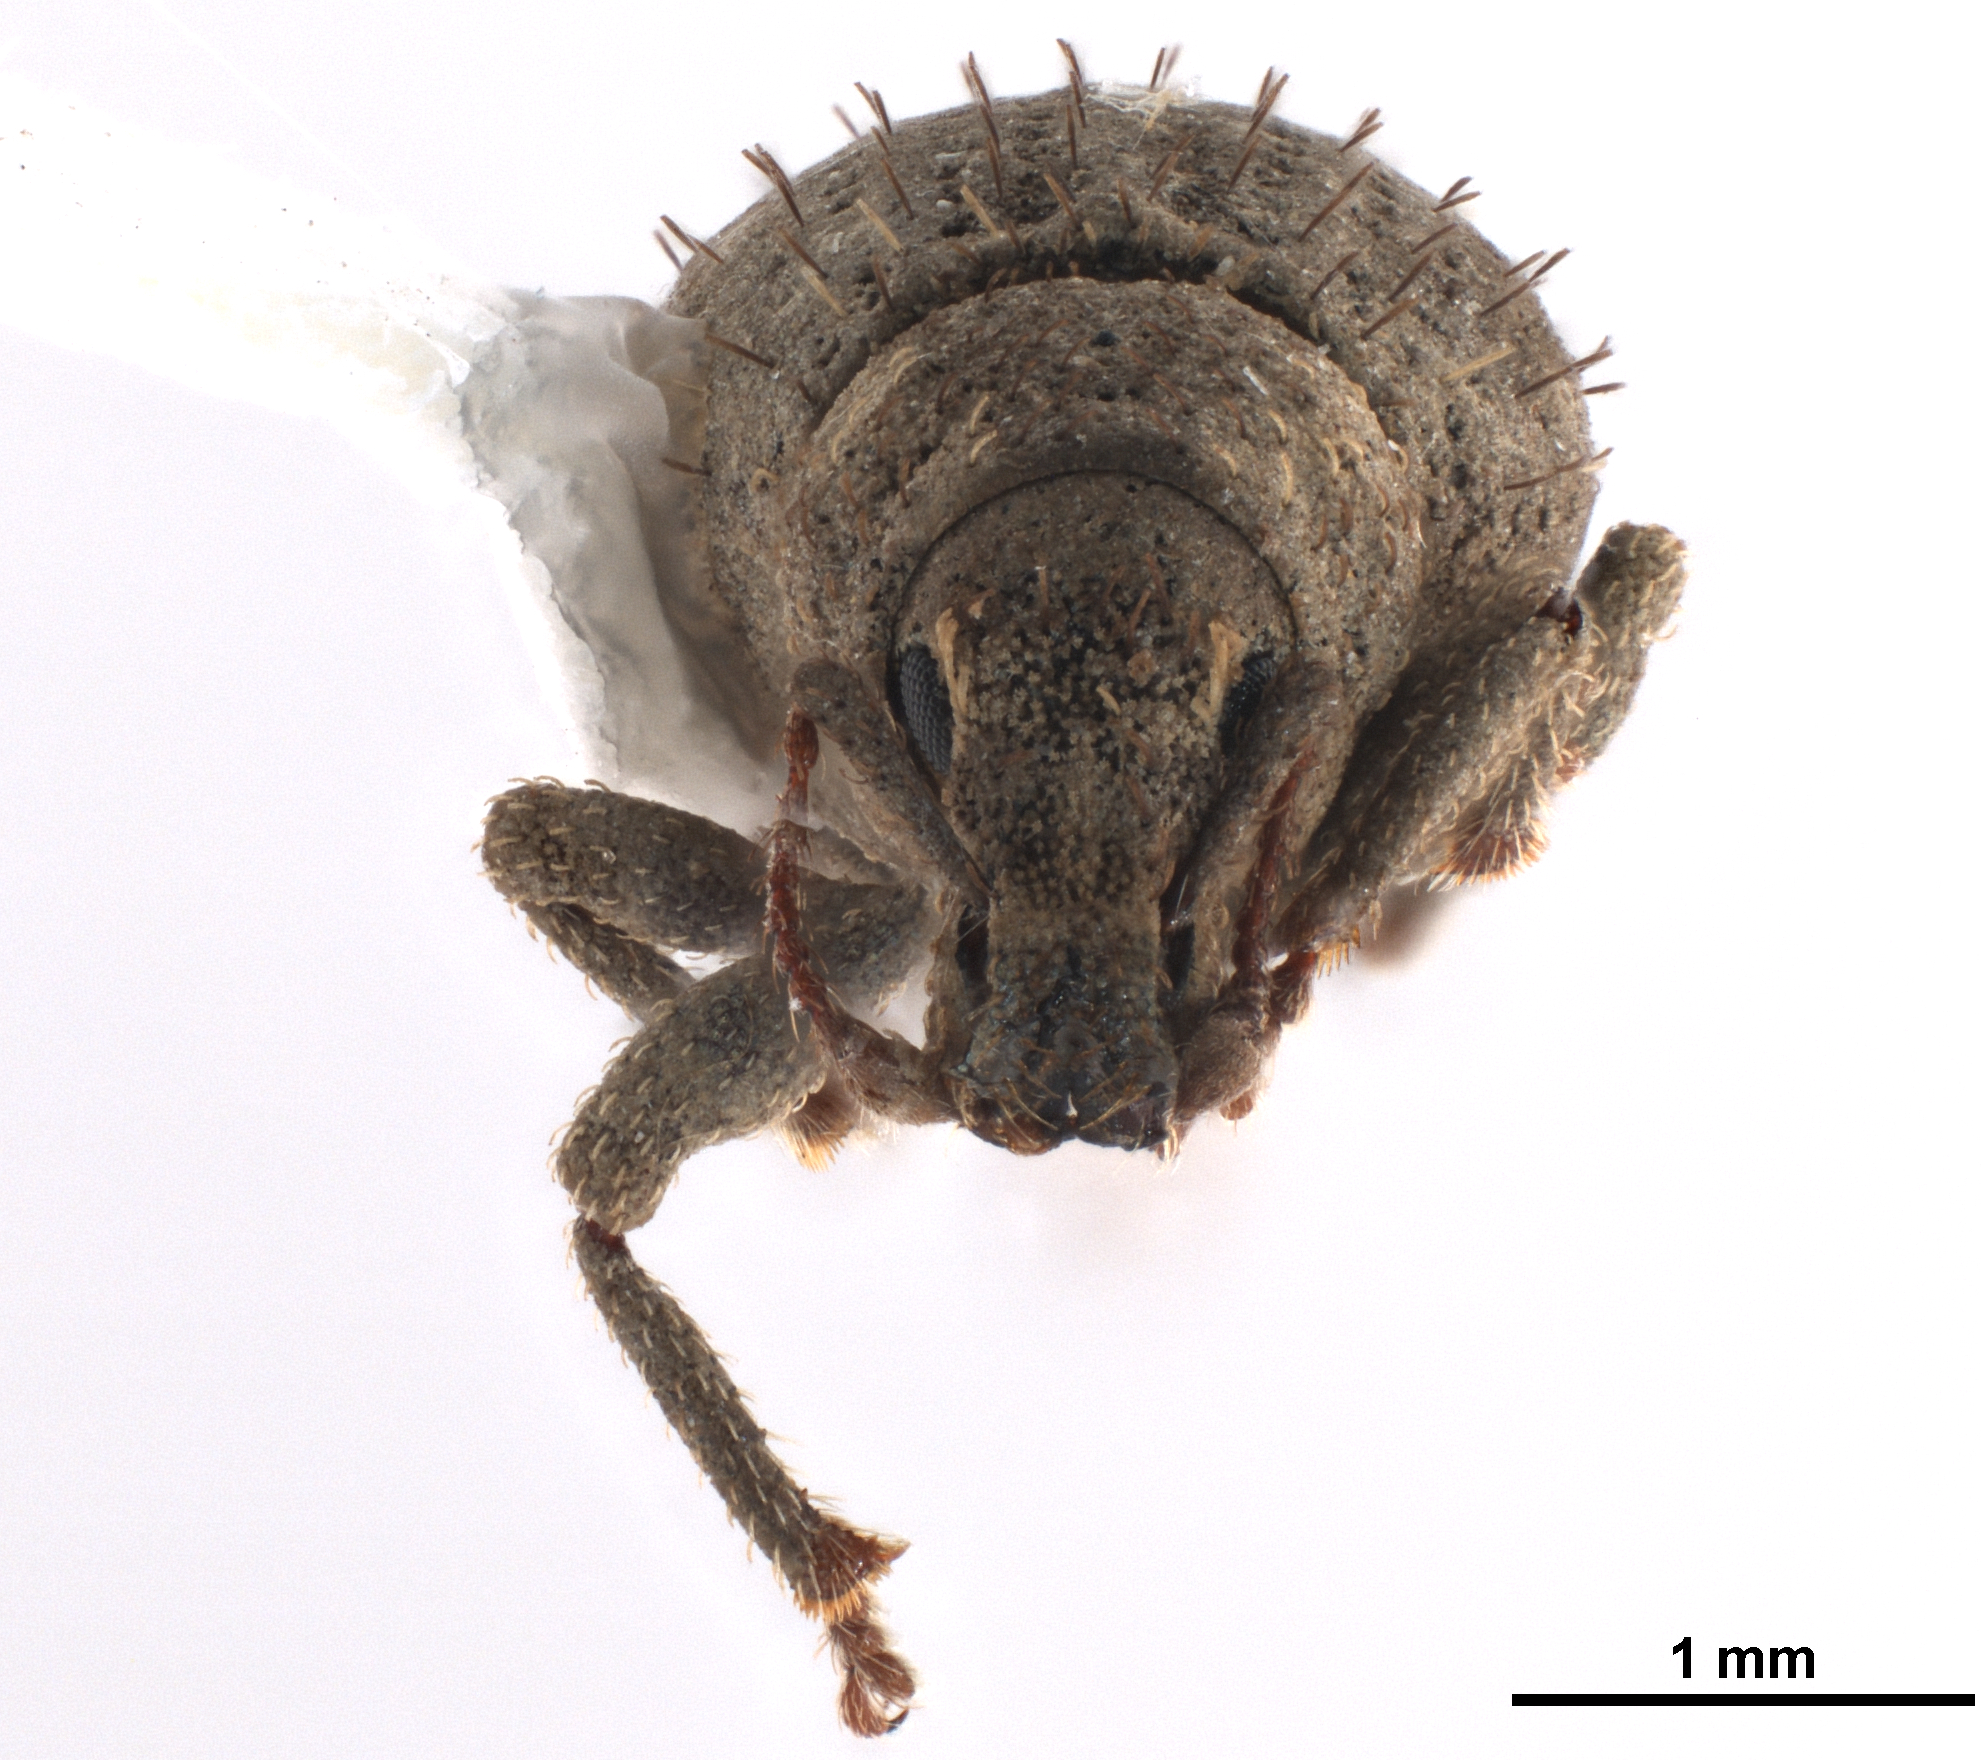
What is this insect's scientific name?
Phyxelis rigidus
